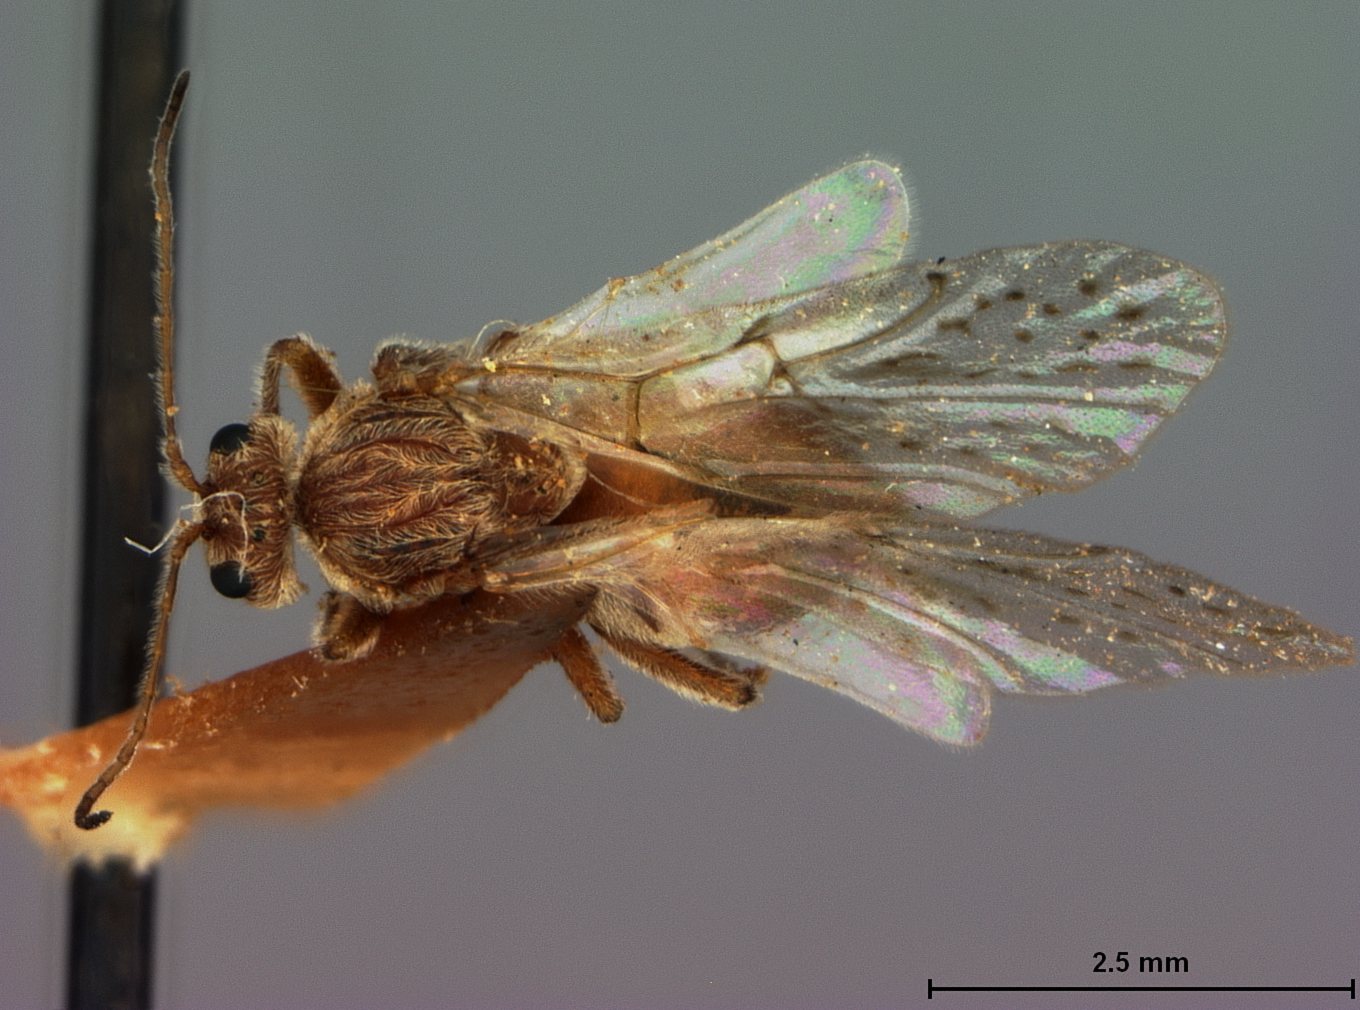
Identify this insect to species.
Cynips maculosa
